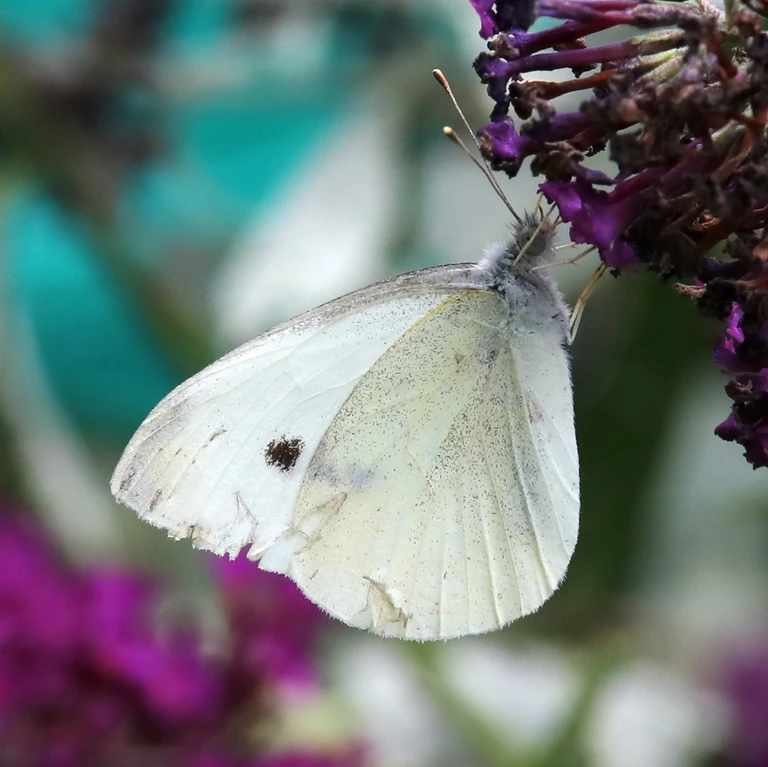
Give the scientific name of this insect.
Pieris rapae
